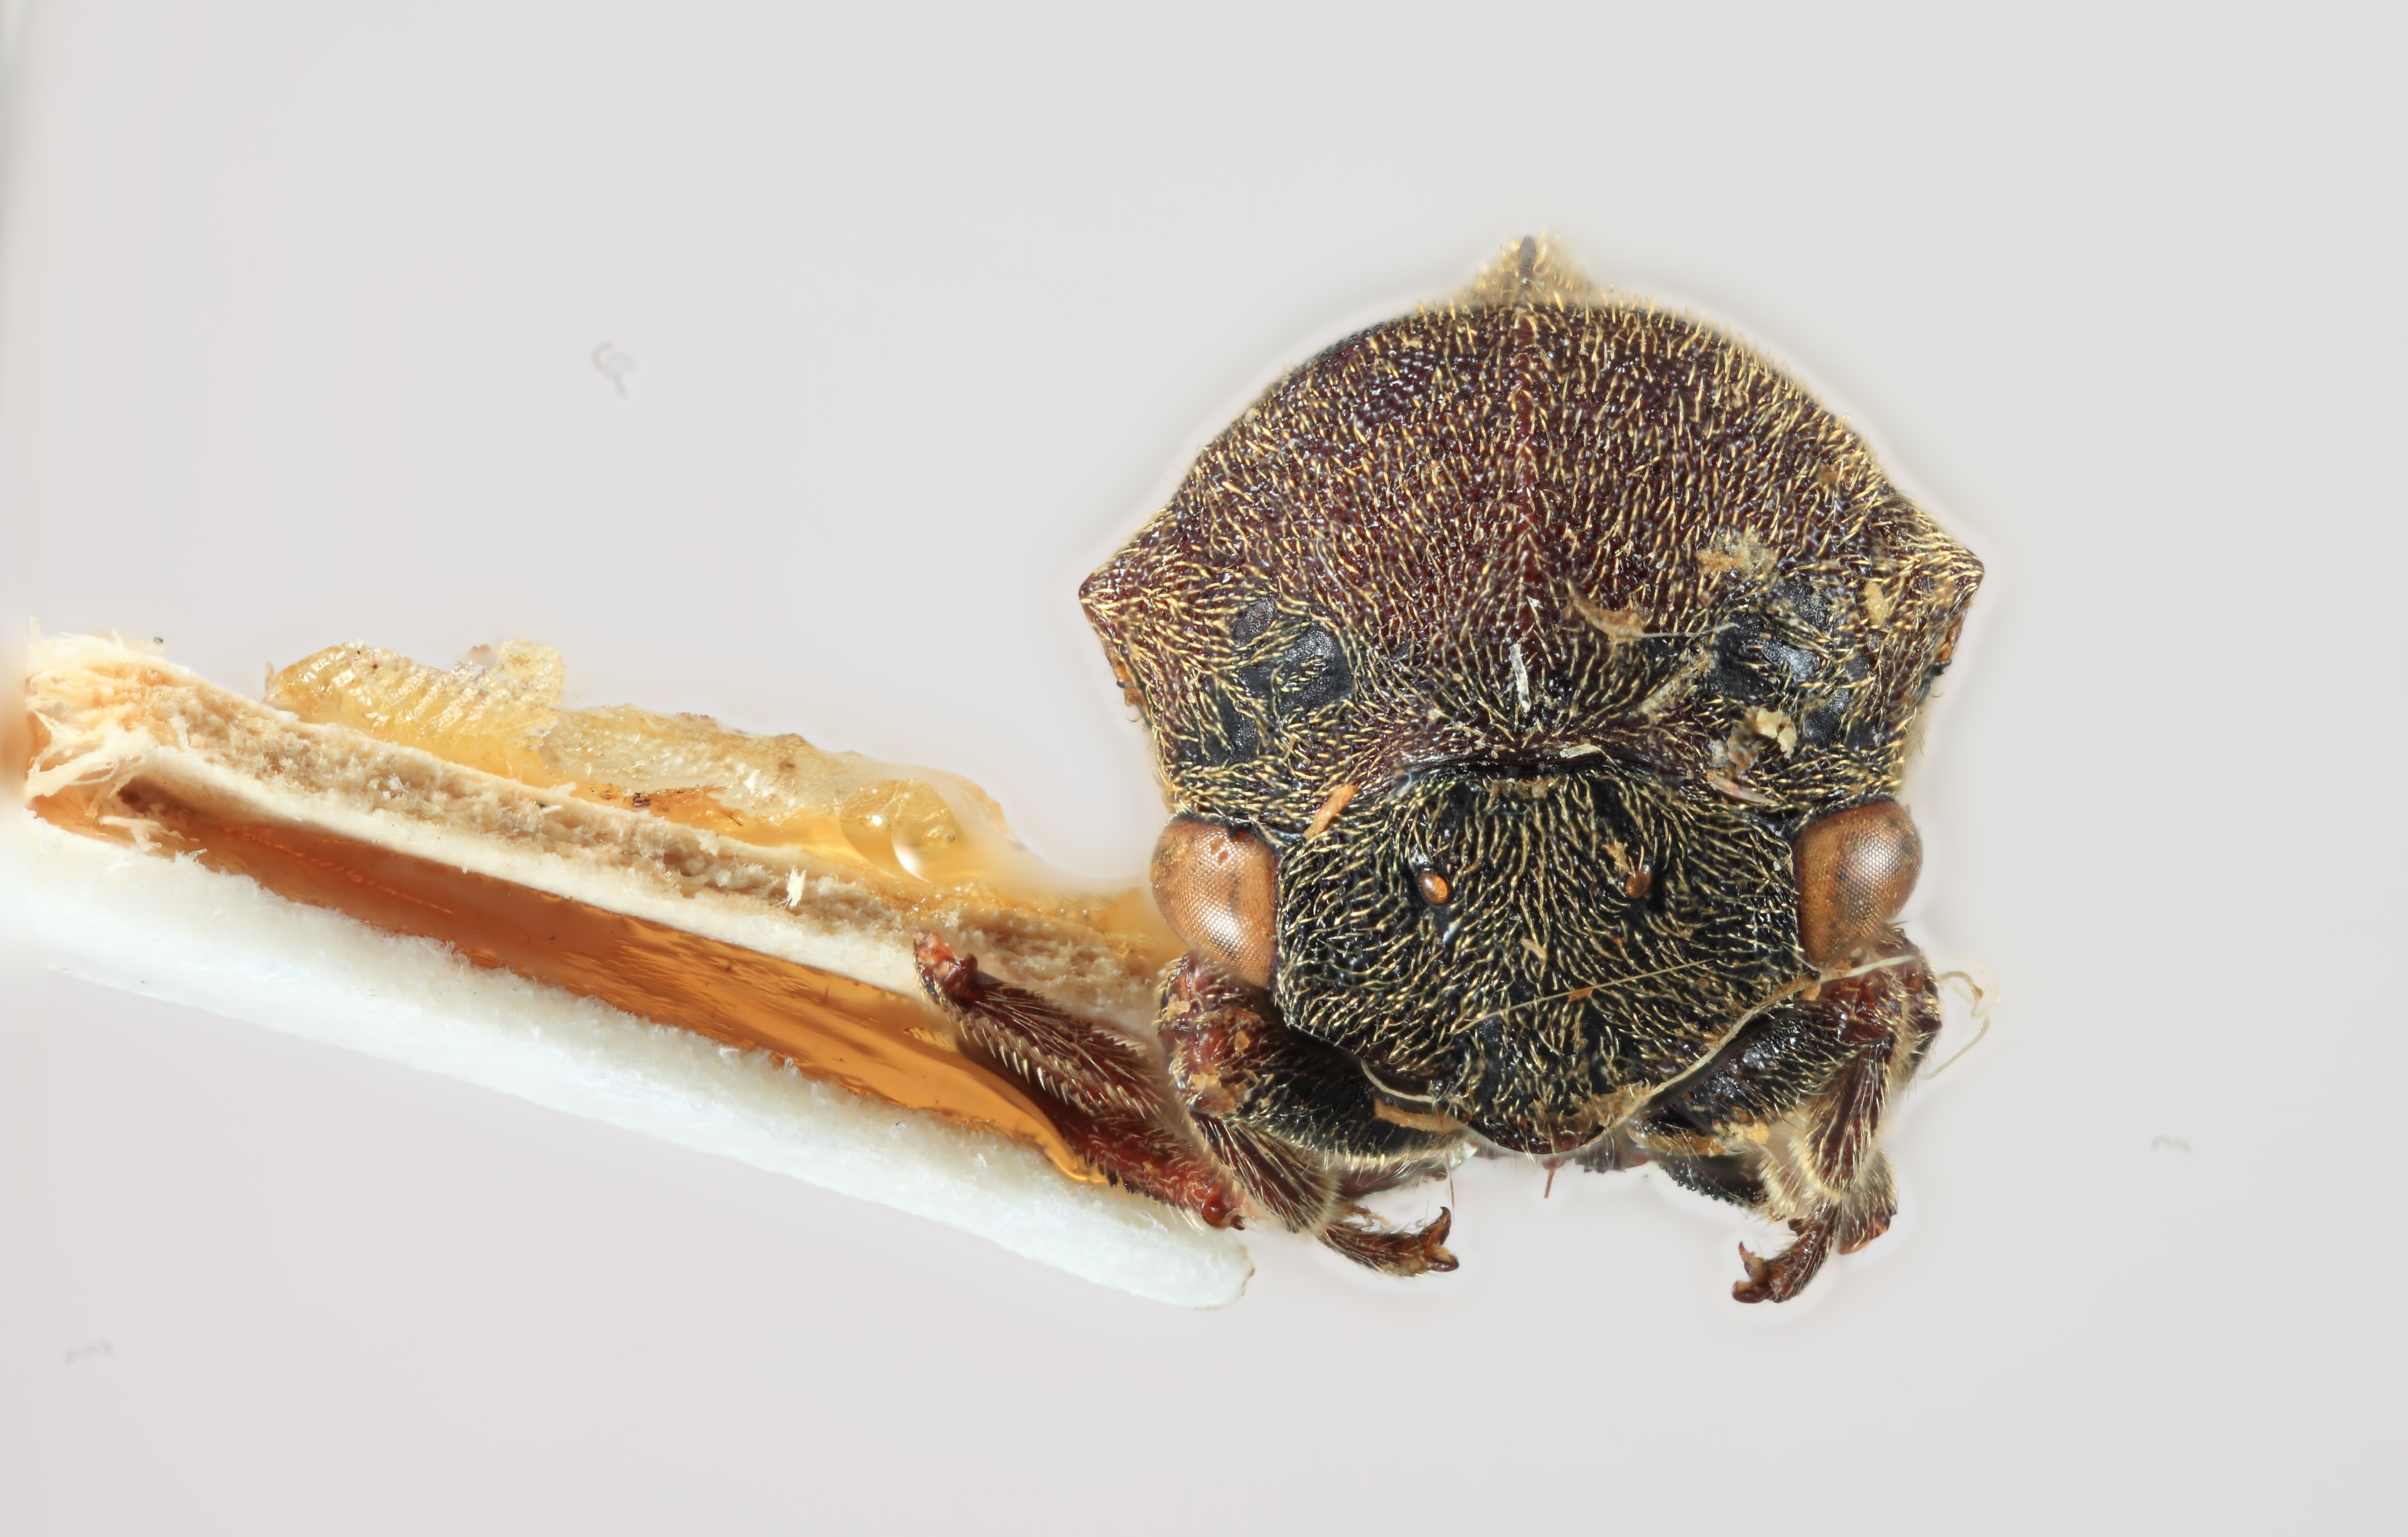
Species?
Gargara lata
